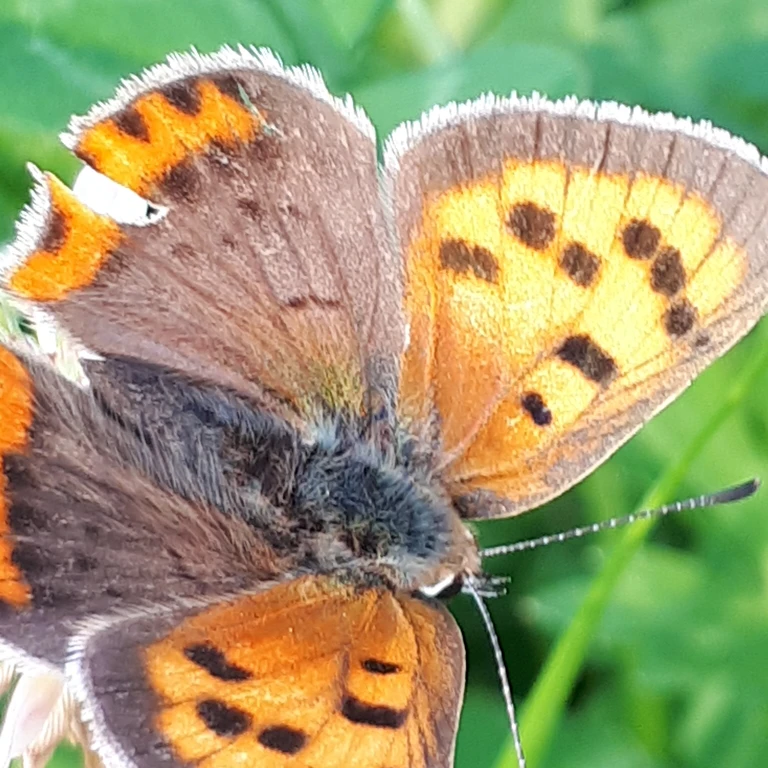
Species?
Lycaena phlaeas
